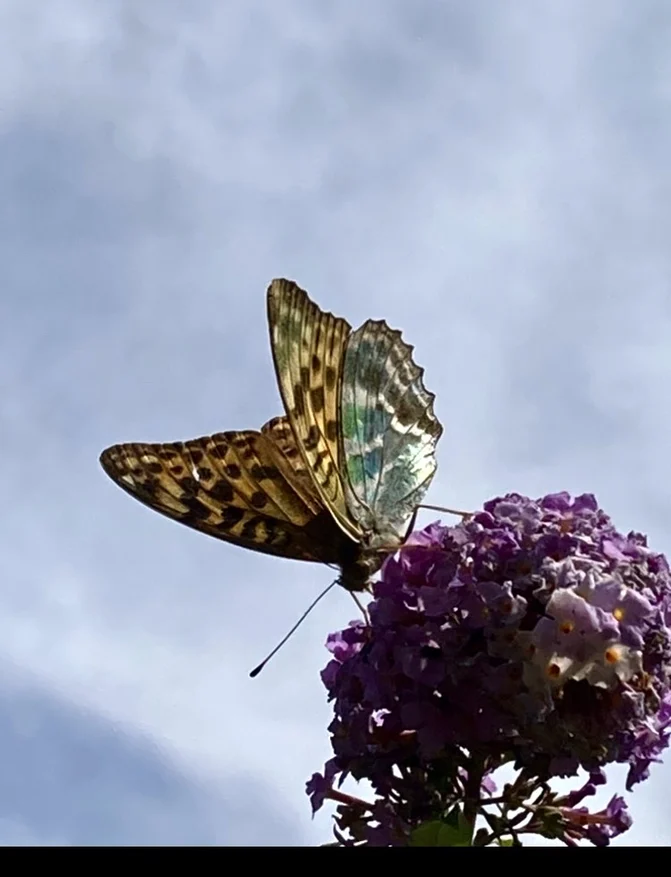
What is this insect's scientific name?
Argynnis paphia
